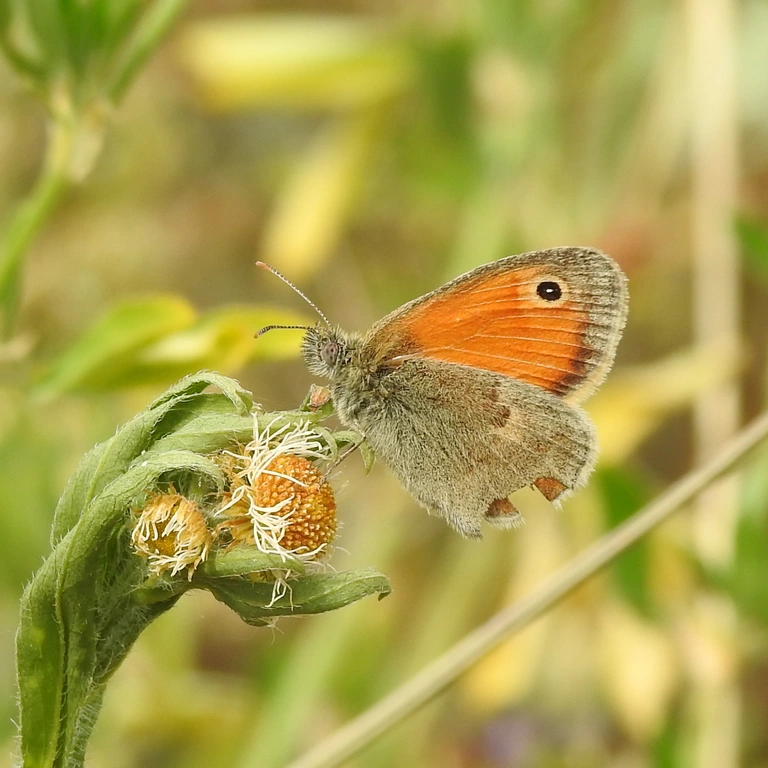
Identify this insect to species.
Coenonympha pamphilus
